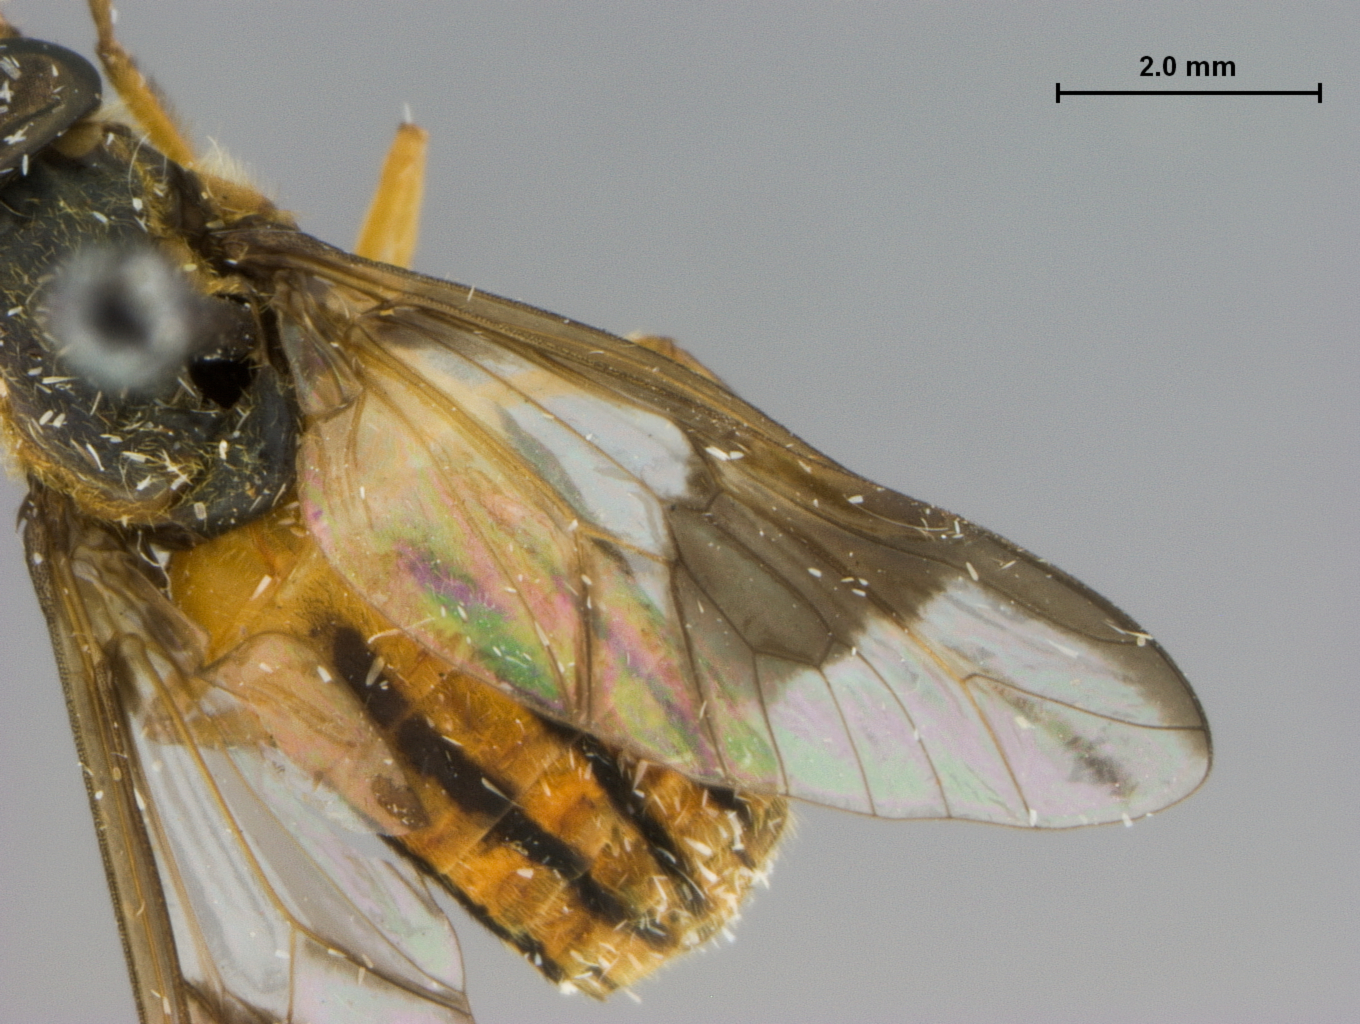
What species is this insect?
Chrysops striatula
